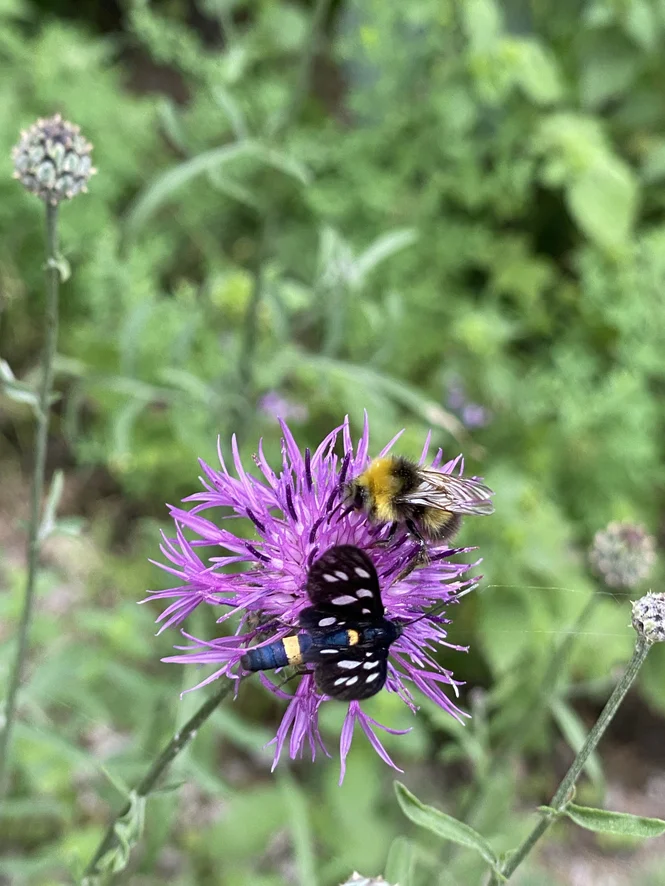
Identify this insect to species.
Amata phegea
